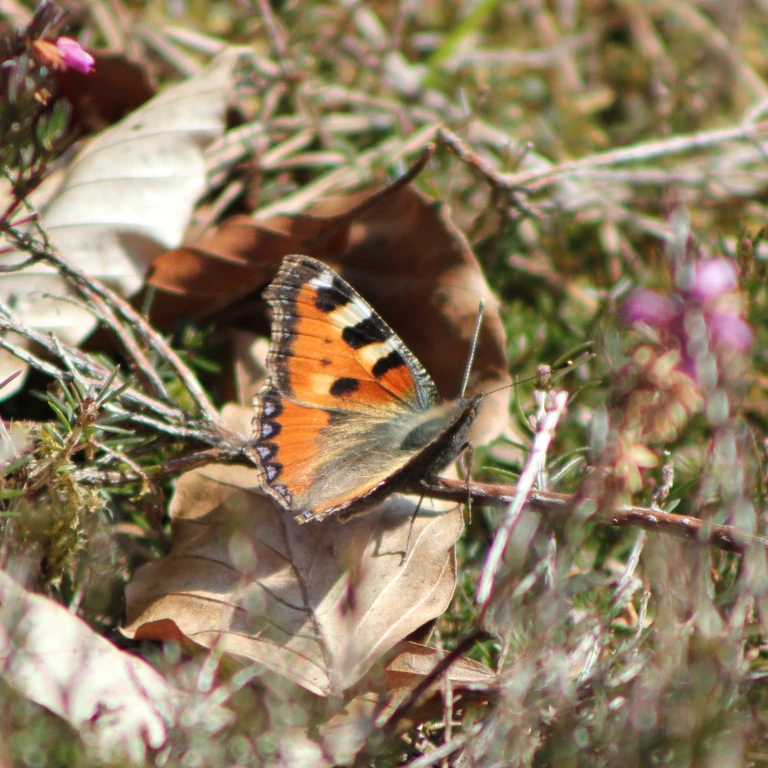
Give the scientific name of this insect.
Aglais urticae
